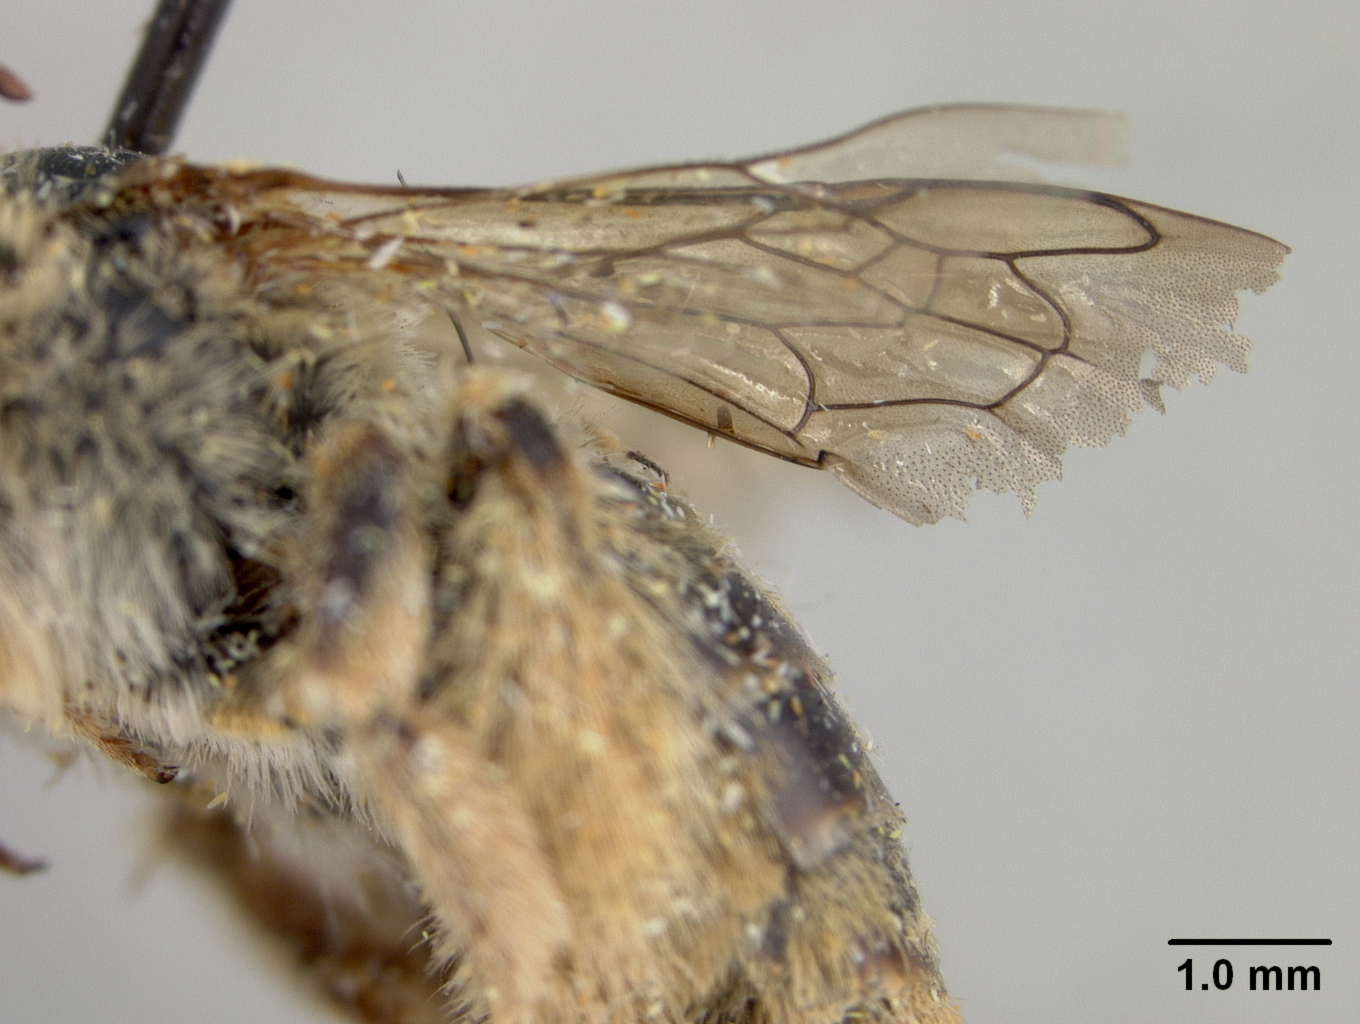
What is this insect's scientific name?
Melissodes tenuicincta
